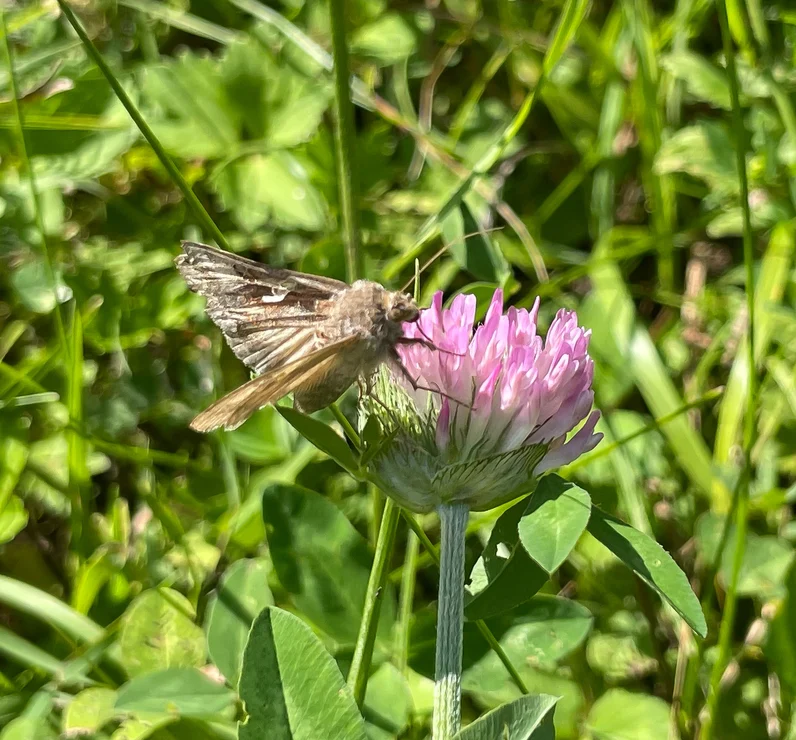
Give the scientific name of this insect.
Autographa gamma
